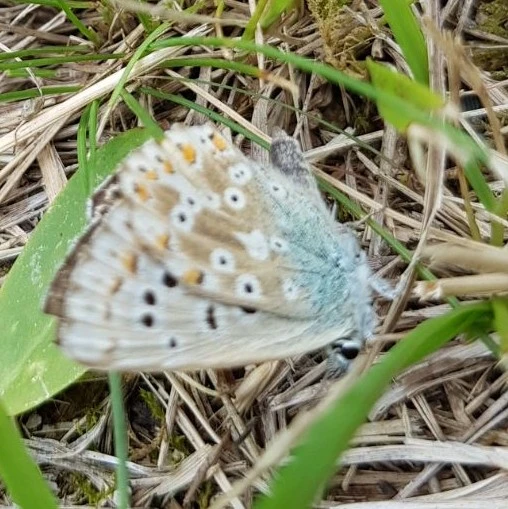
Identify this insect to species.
Lysandra coridon
